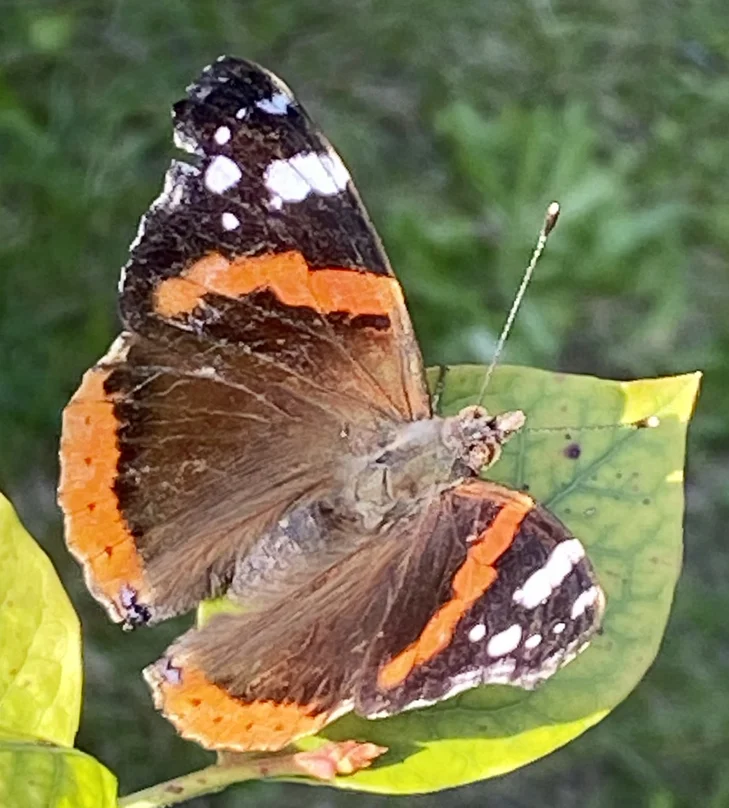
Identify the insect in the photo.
Vanessa atalanta
